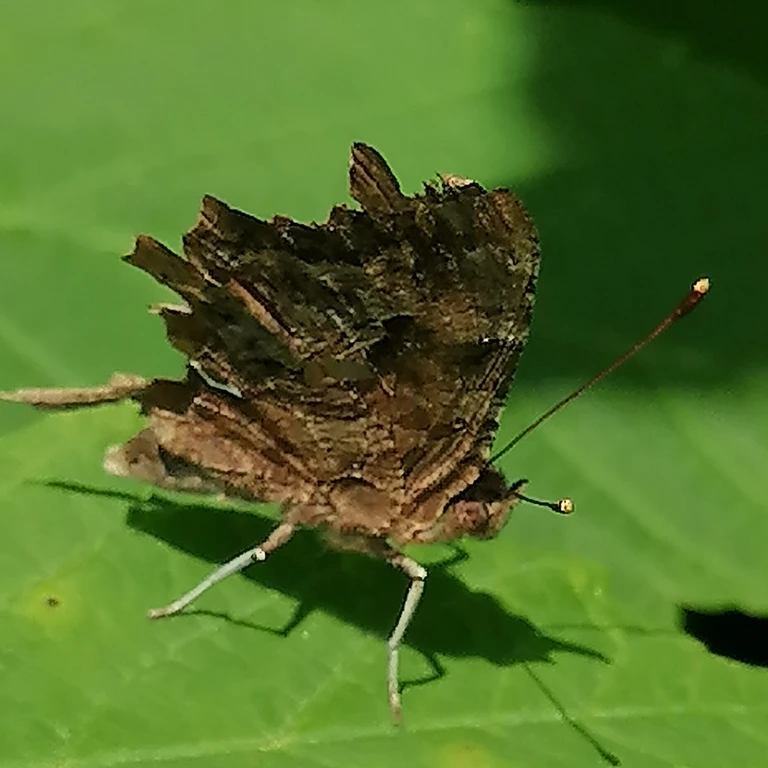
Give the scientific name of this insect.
Polygonia c-album
